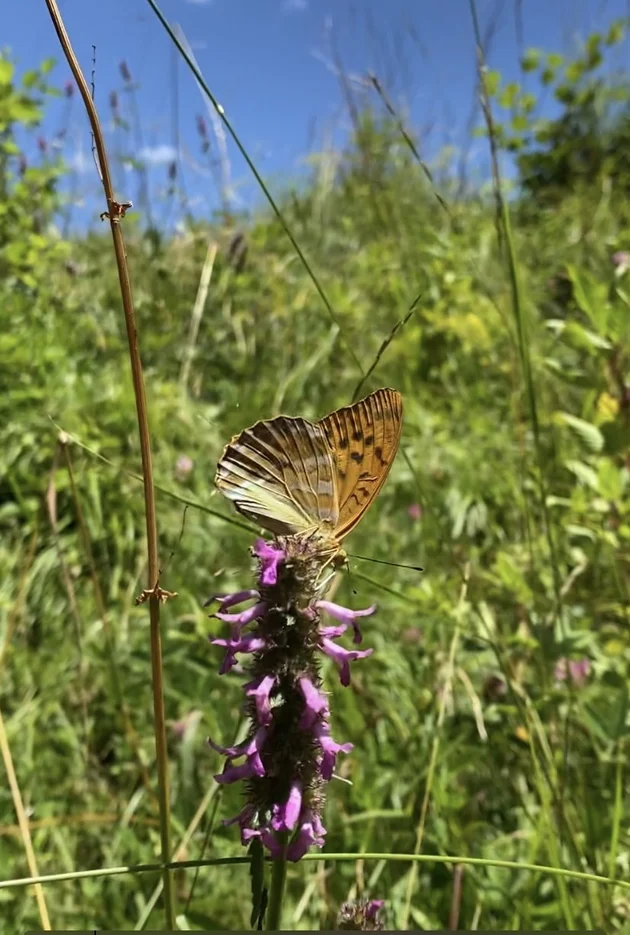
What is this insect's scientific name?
Argynnis paphia
